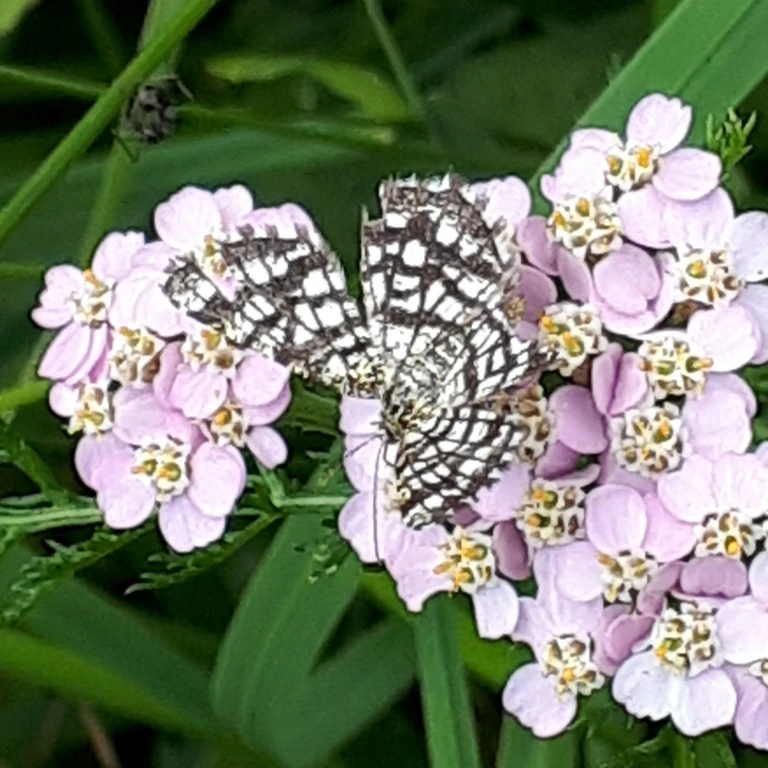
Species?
Chiasmia clathrata
